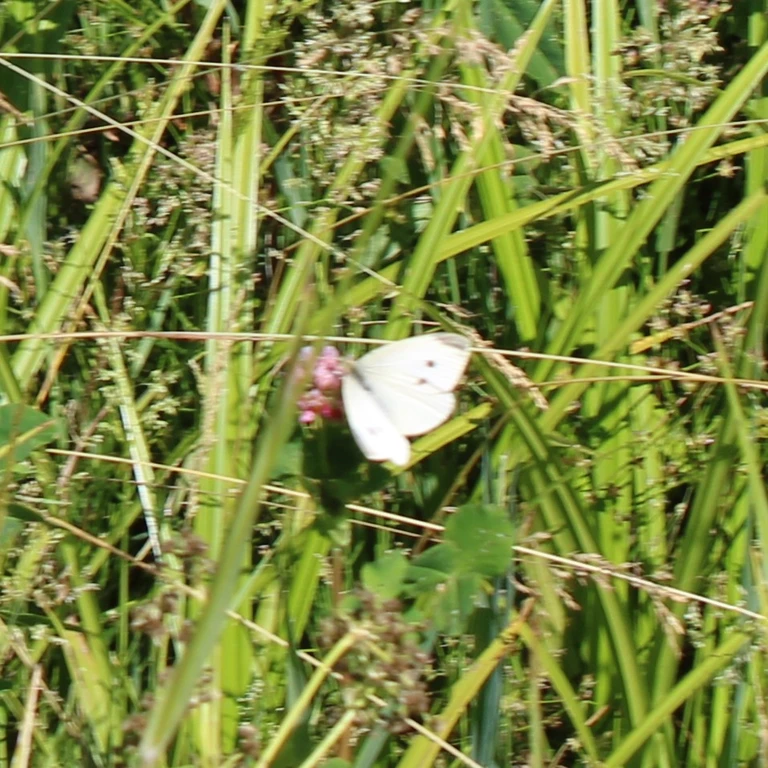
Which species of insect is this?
Pieris rapae
